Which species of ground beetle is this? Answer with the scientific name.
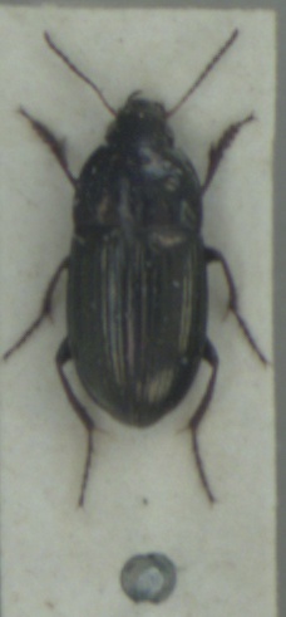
Amara aenea
